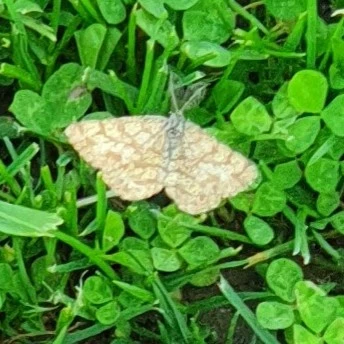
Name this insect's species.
Ematurga atomaria
